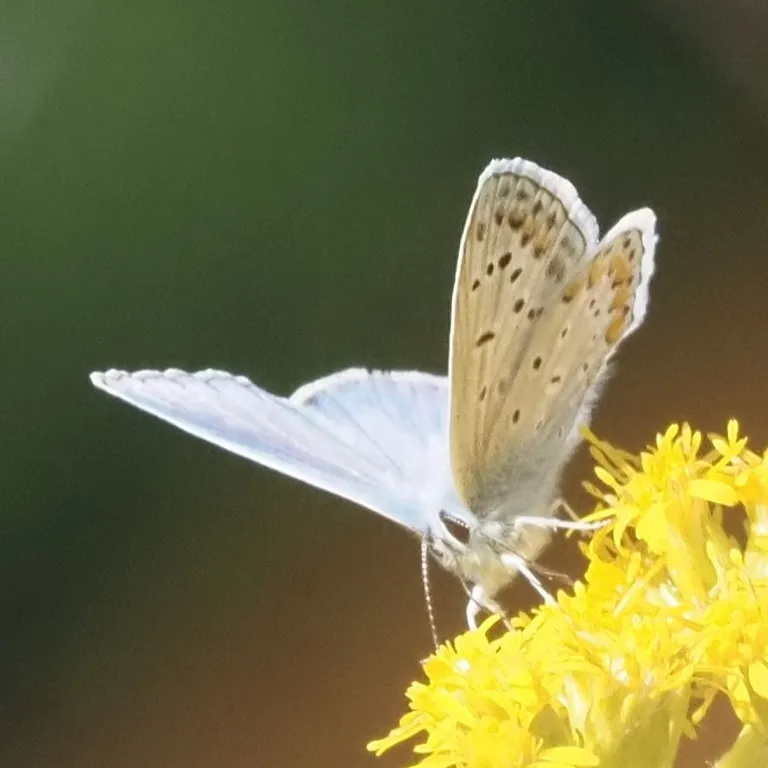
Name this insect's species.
Polyommatus icarus
